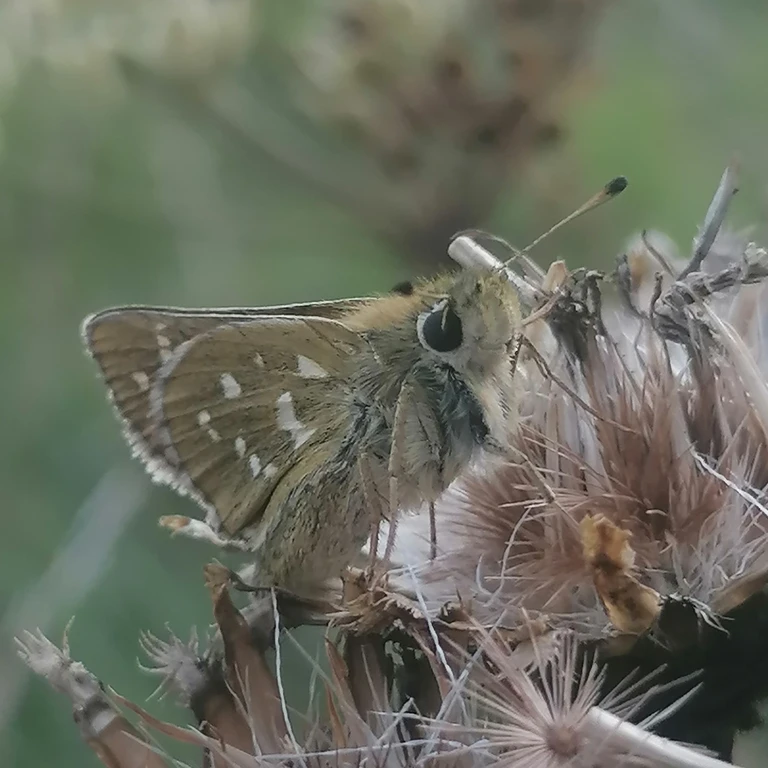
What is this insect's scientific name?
Hesperia comma
